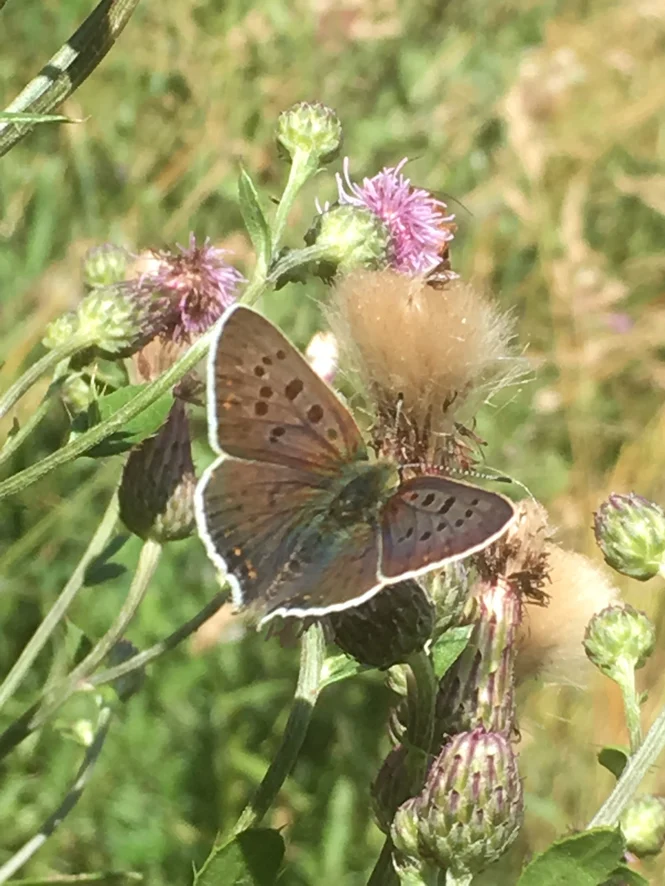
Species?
Lycaena tityrus (also Loweia tityrus)
